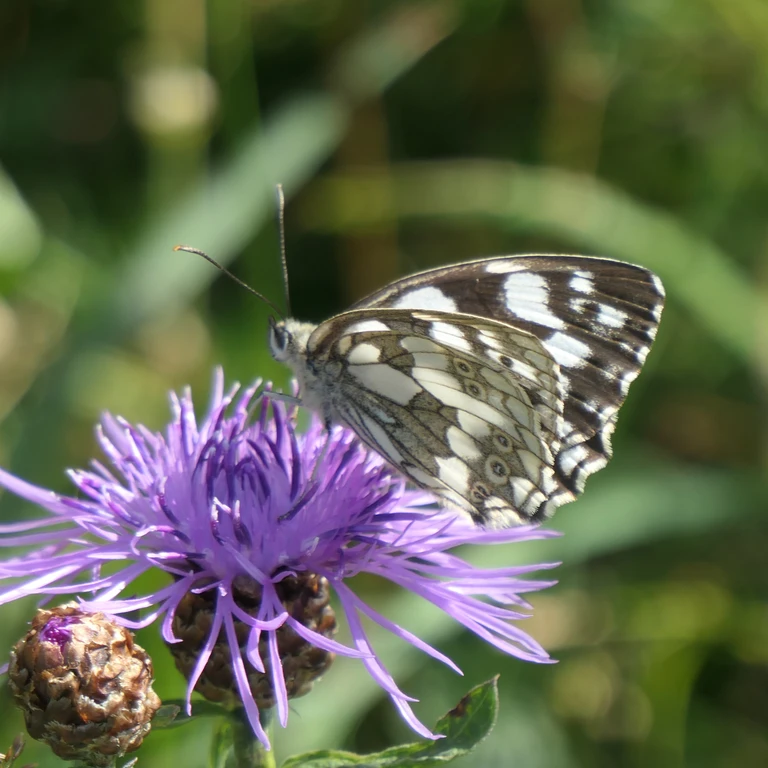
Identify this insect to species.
Melanargia galathea
